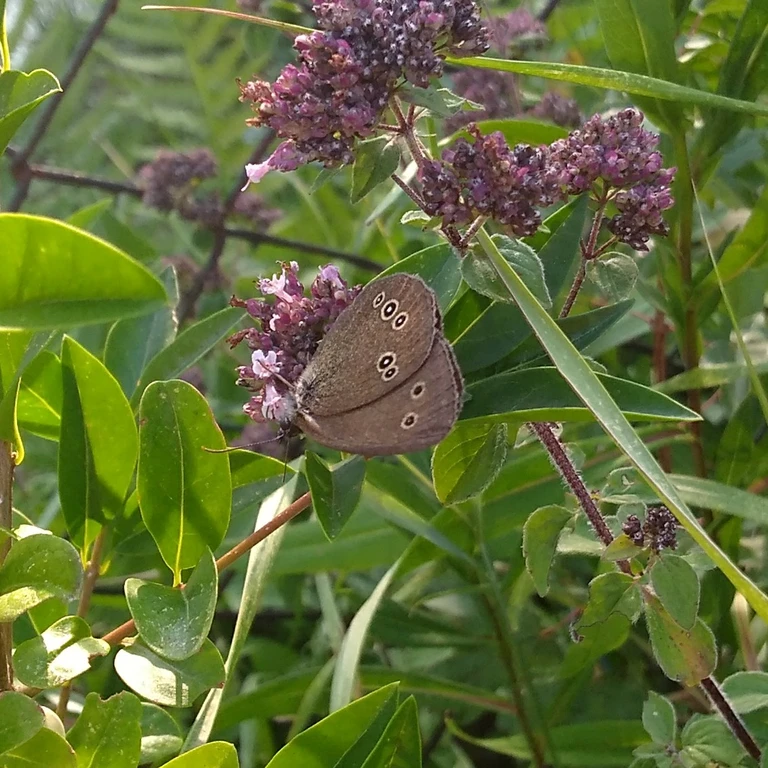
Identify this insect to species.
Aphantopus hyperantus
